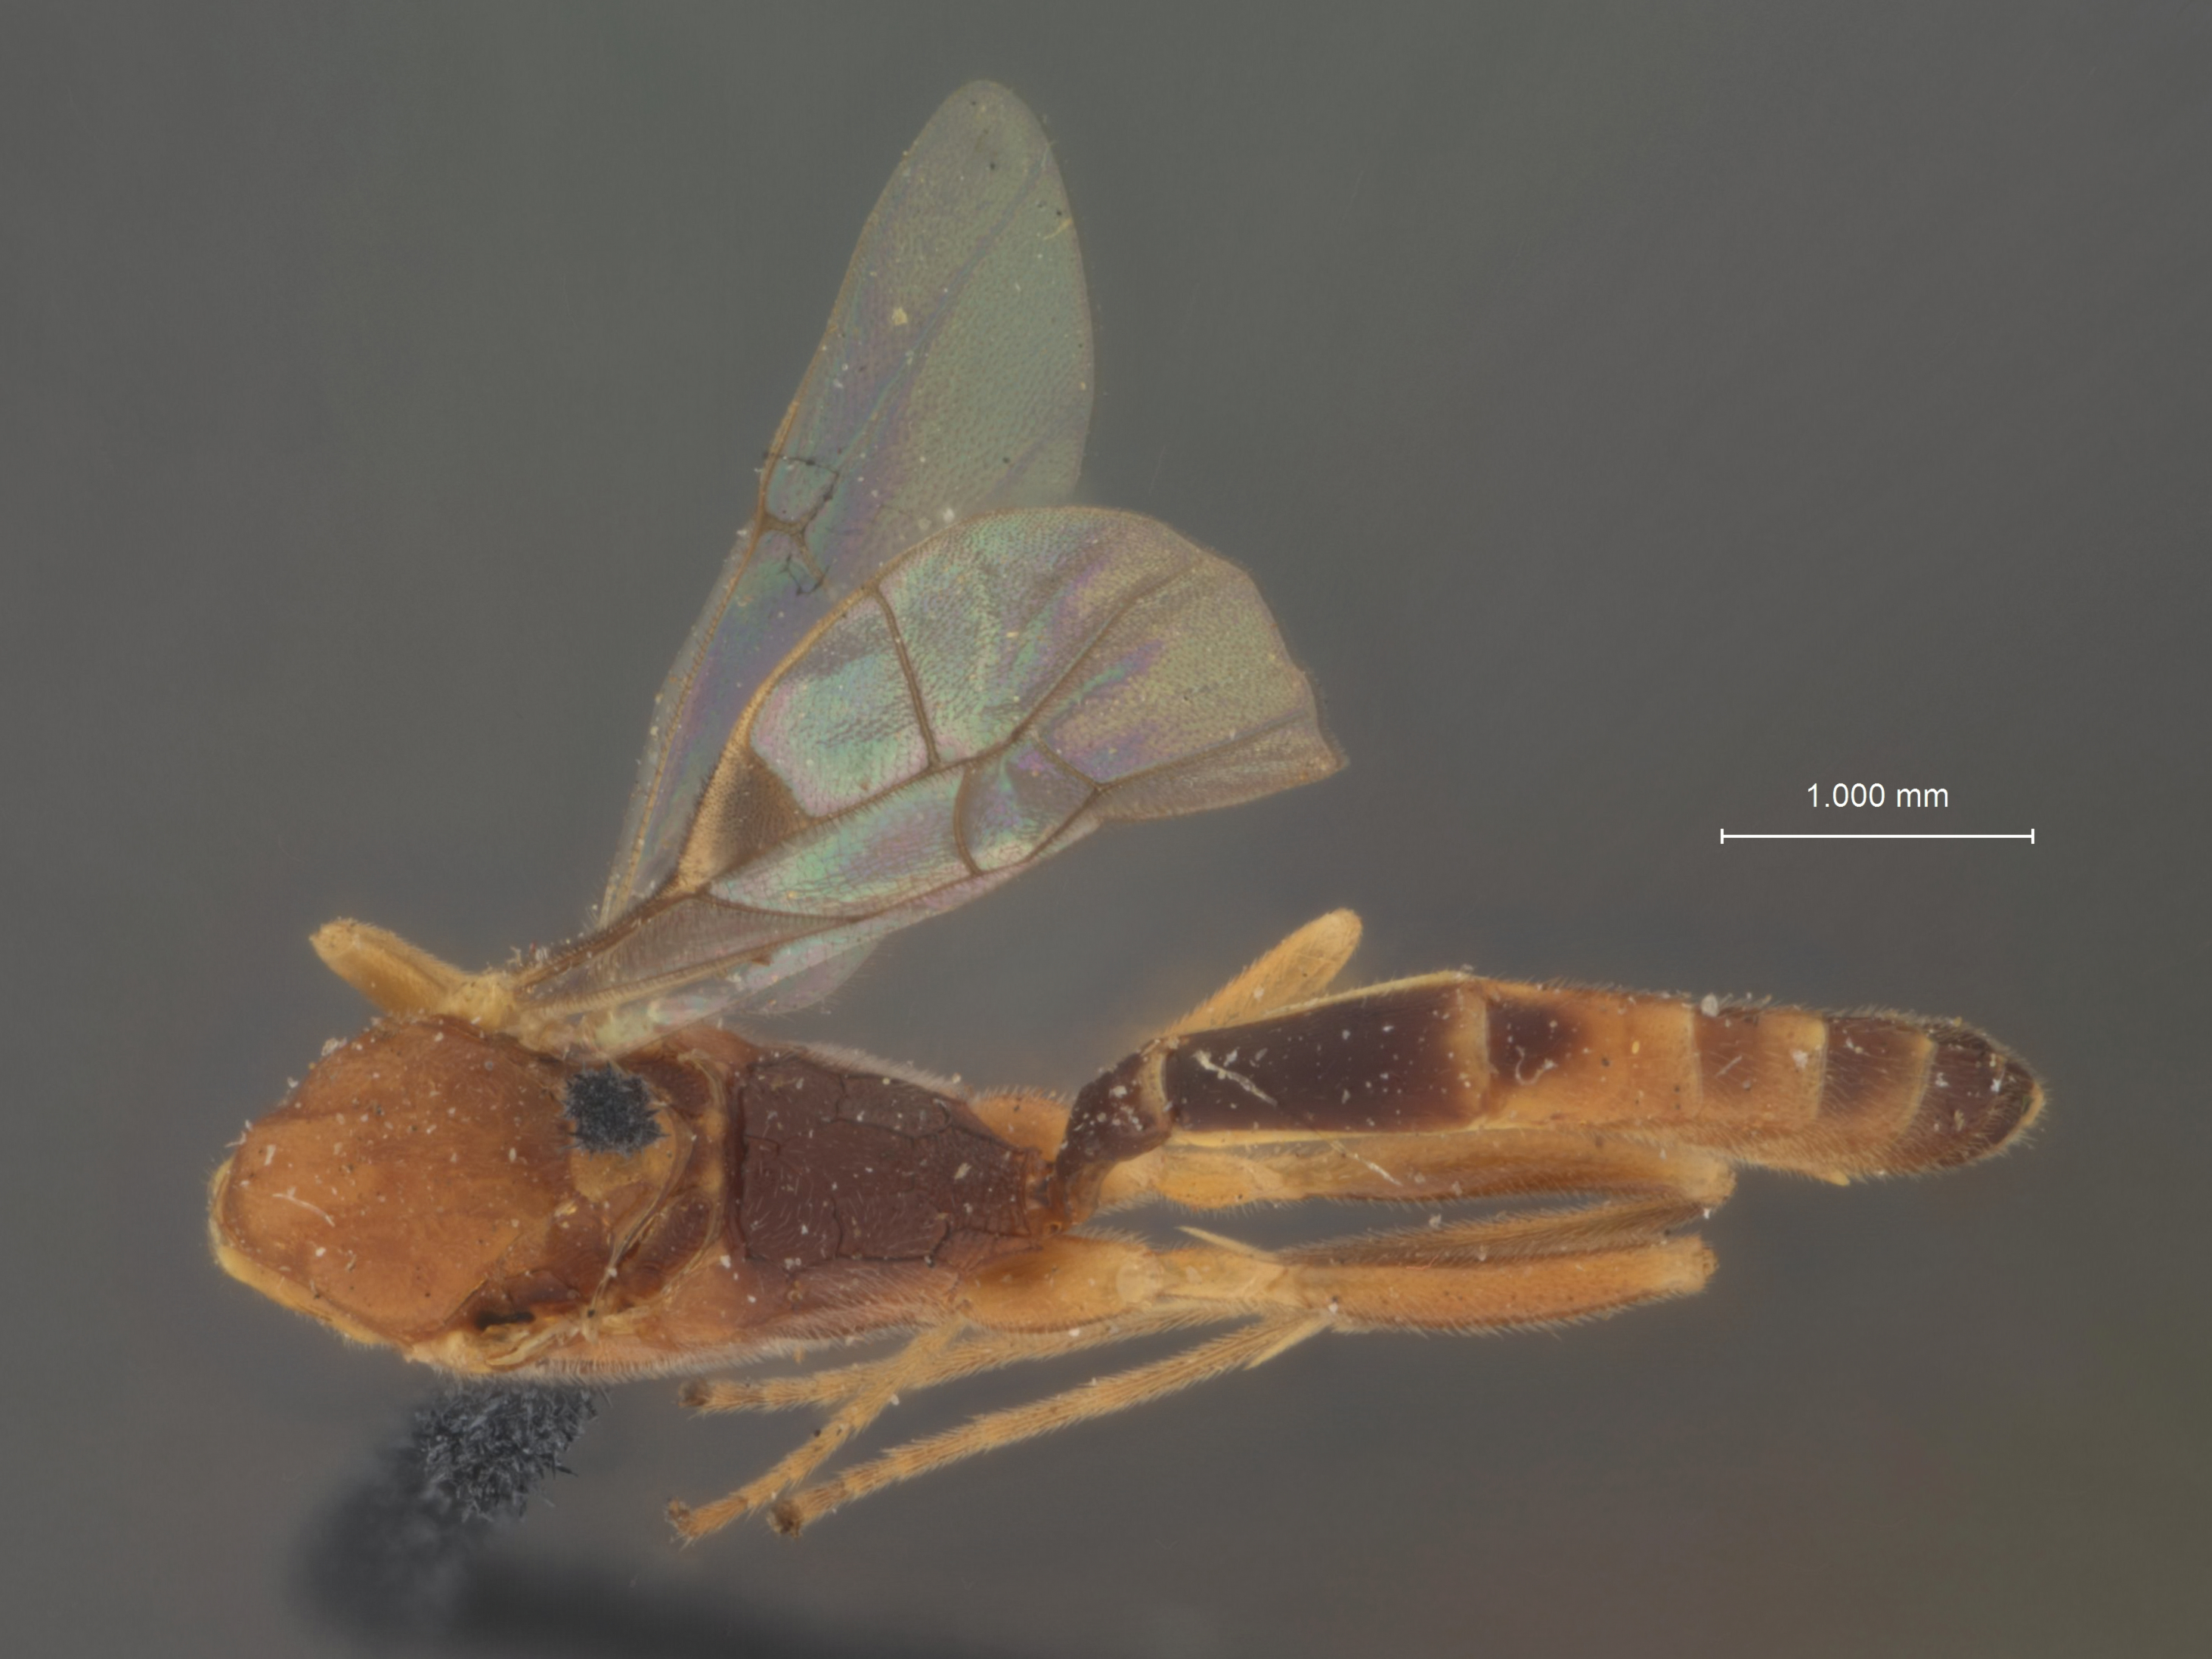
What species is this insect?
Cremastus retiniae
